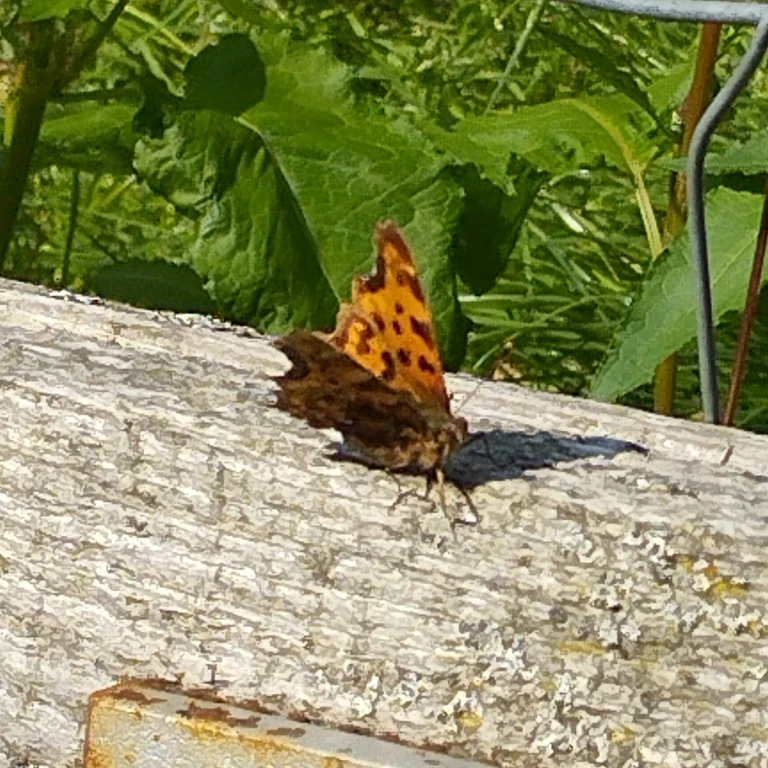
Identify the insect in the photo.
Polygonia c-album
